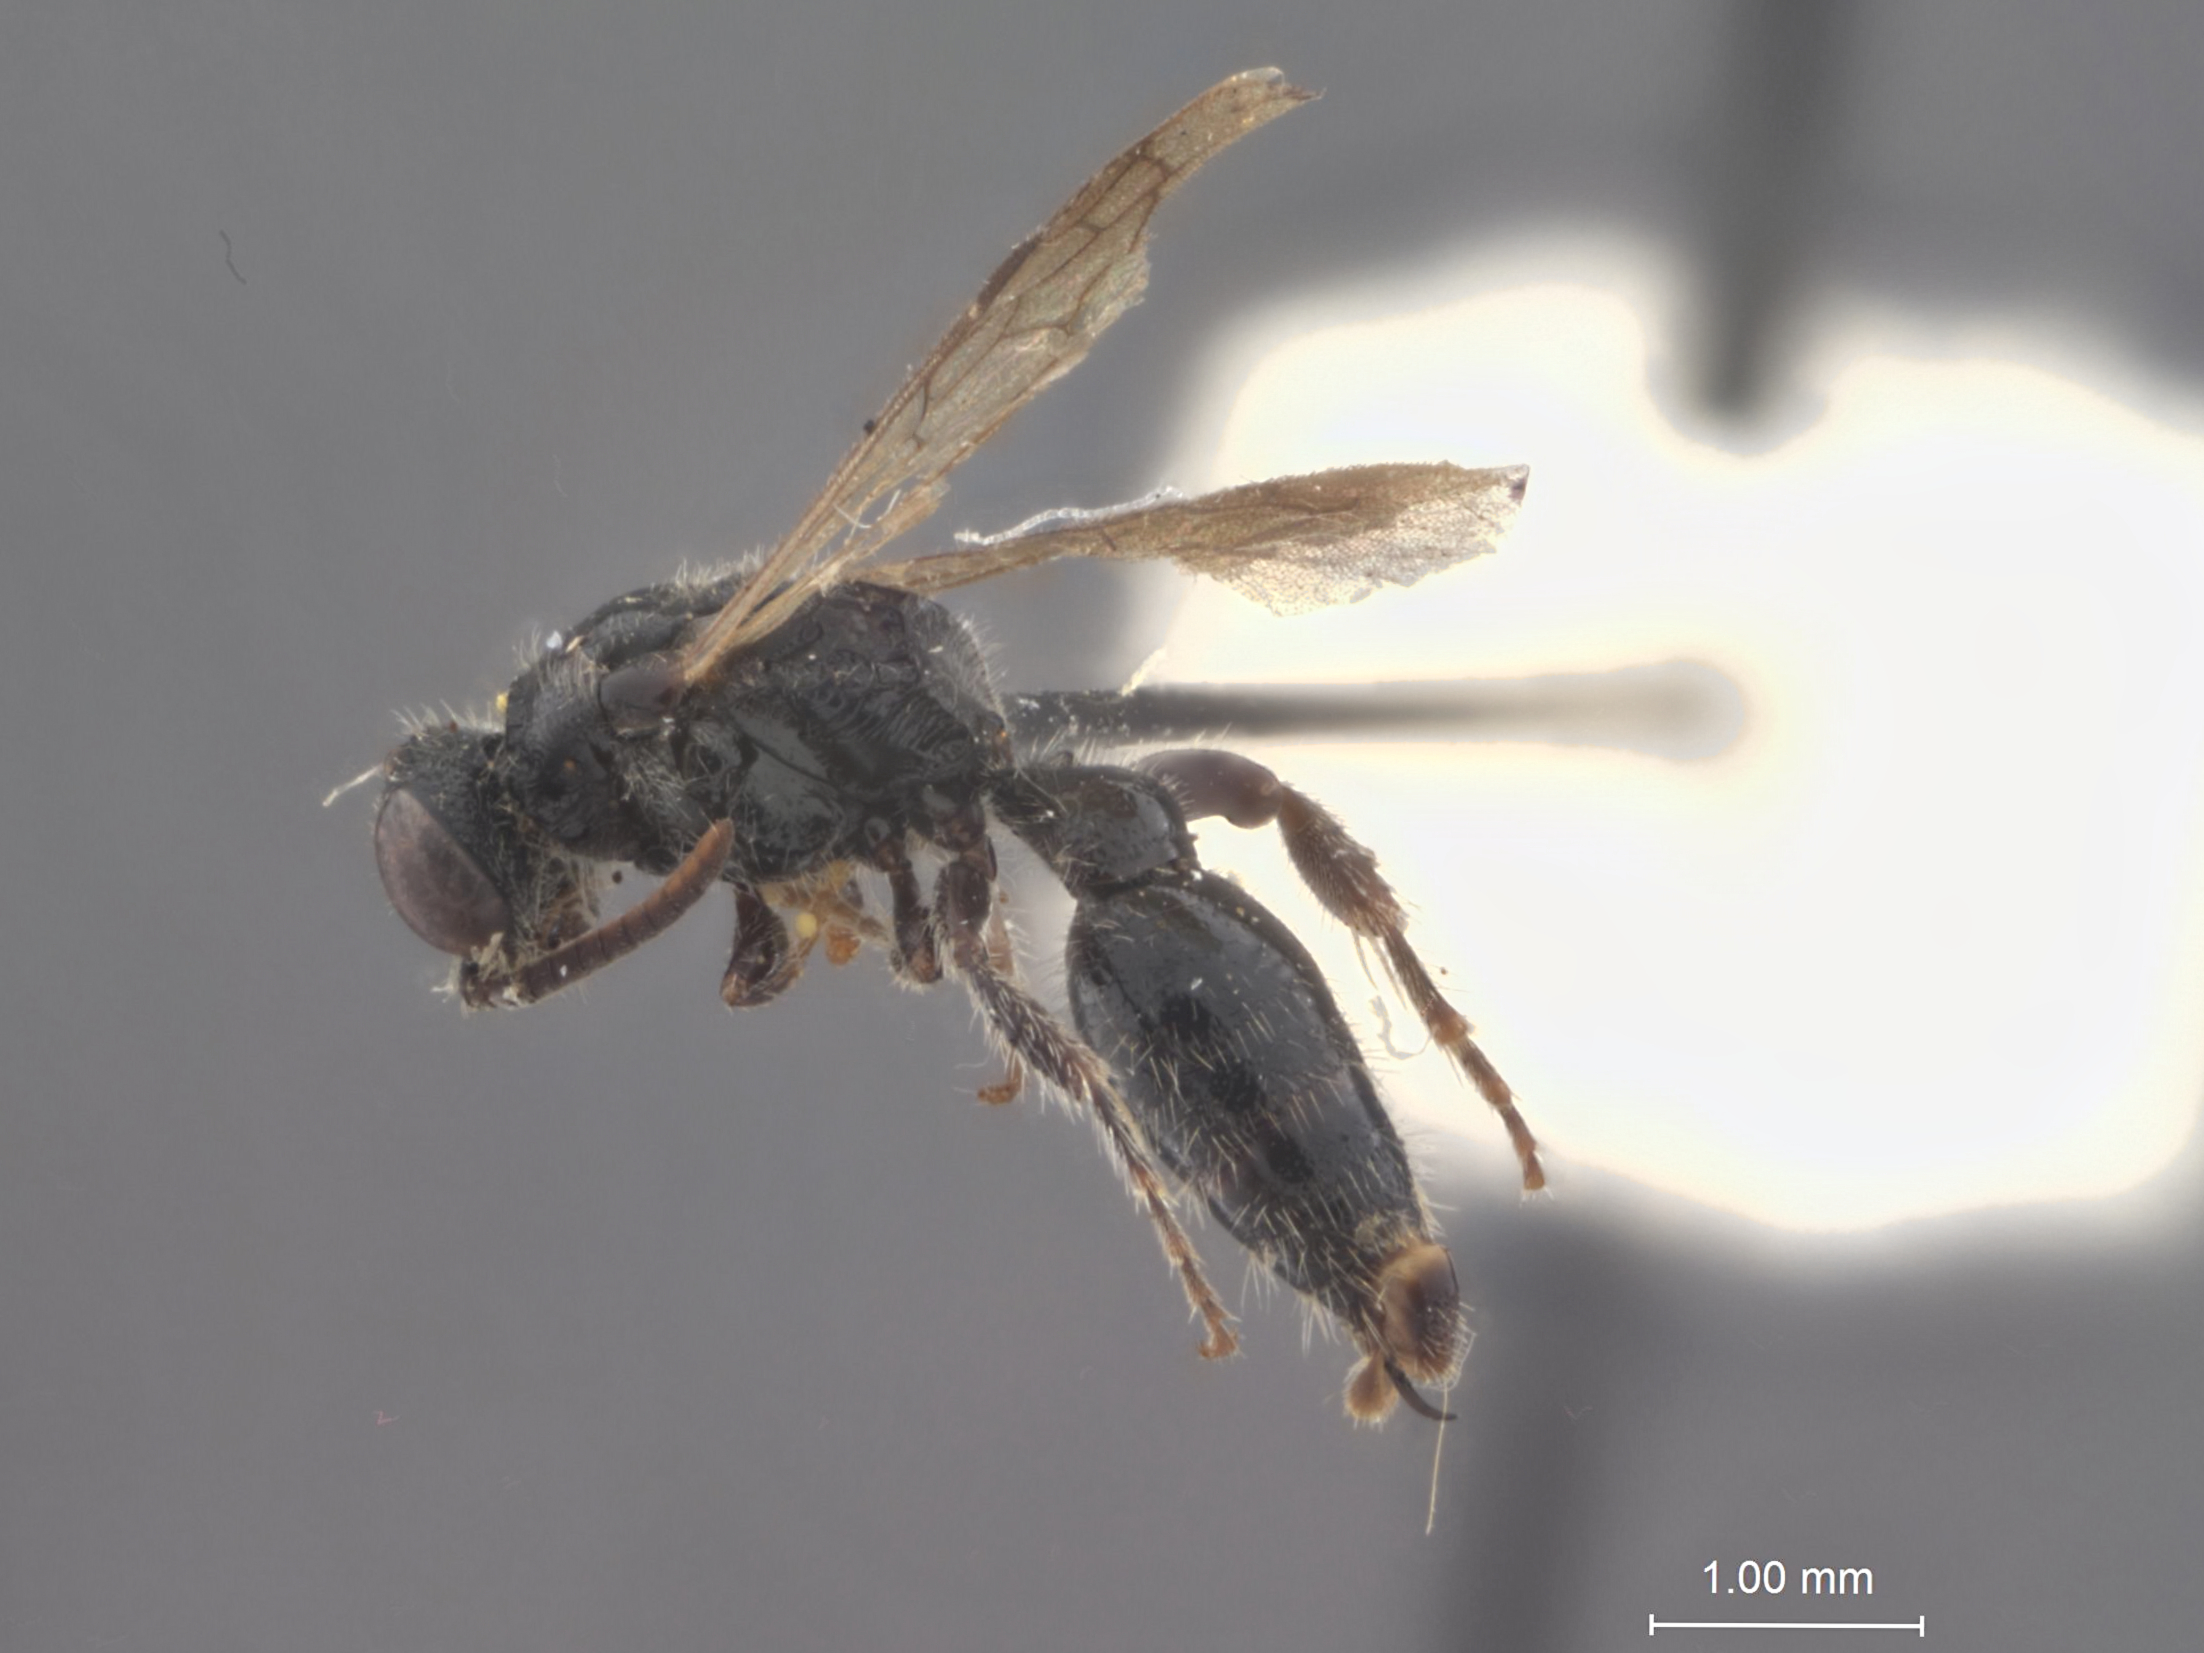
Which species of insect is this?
Tiphia veracruzae
